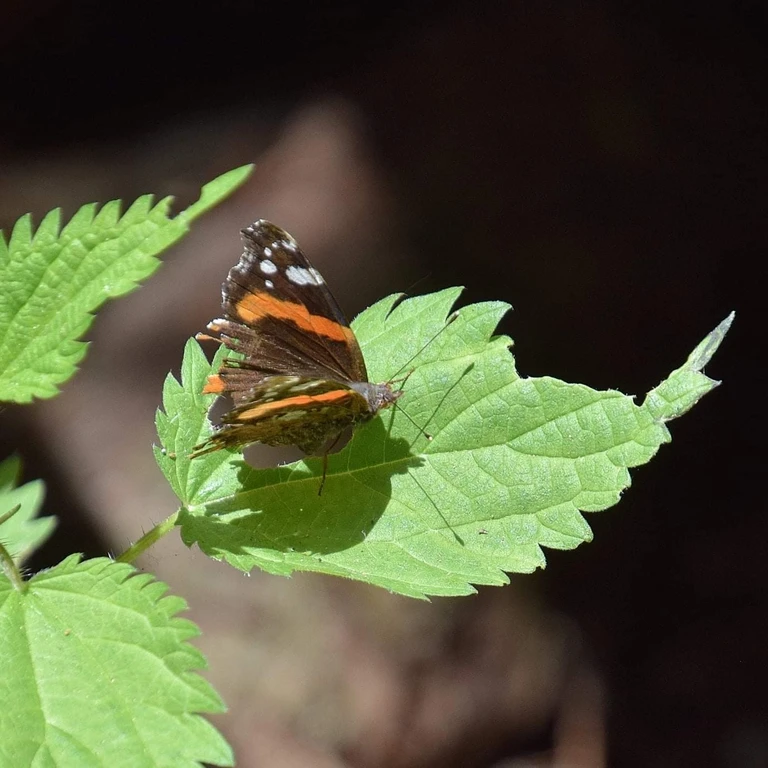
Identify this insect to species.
Vanessa atalanta
